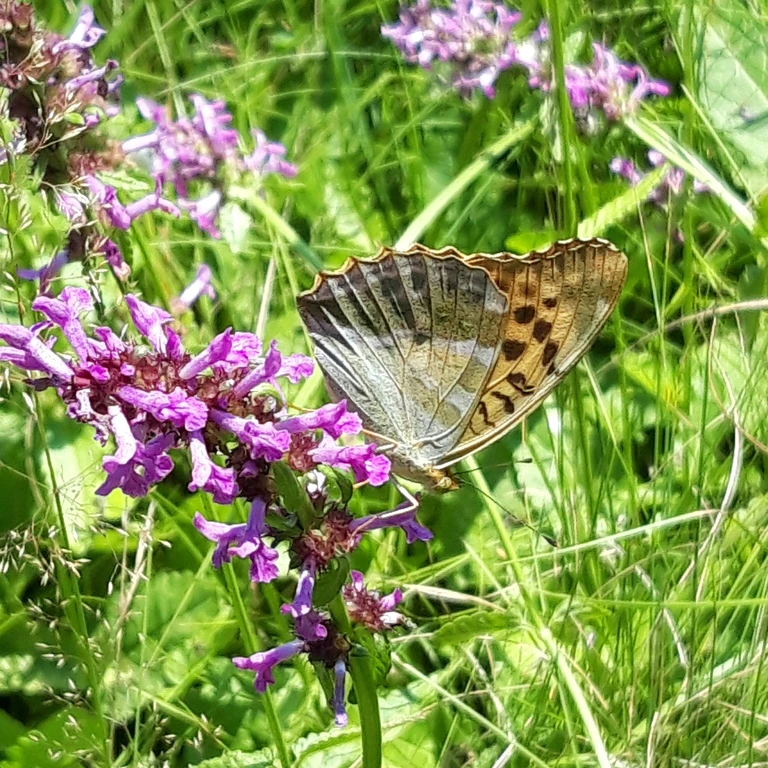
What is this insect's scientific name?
Argynnis paphia
